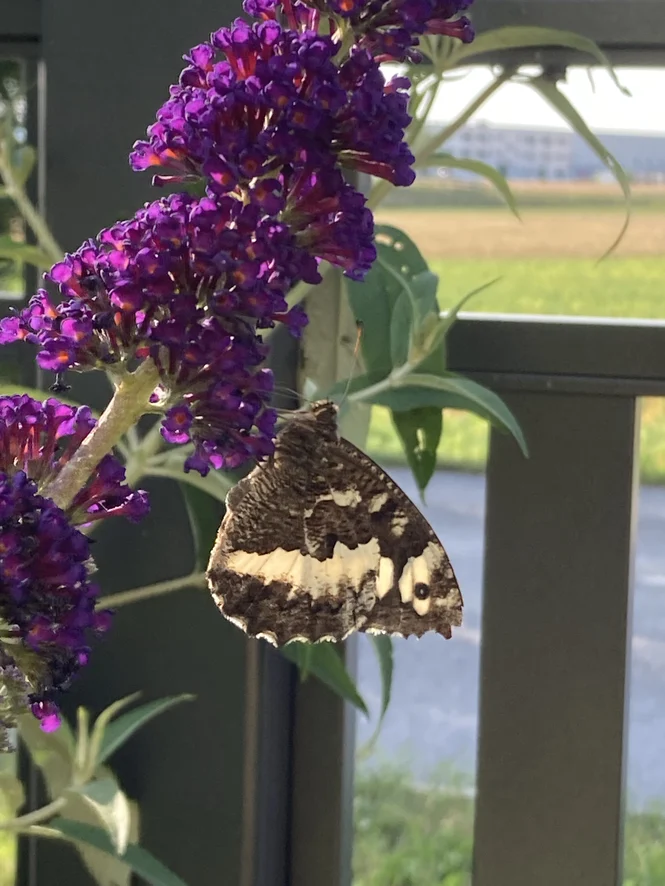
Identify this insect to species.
Brintesia circe
